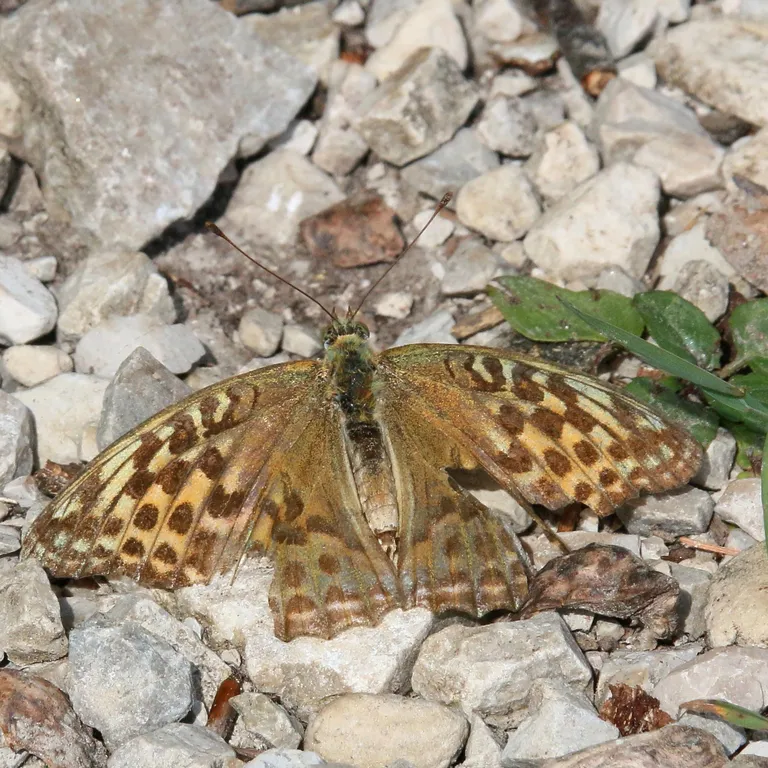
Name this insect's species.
Argynnis paphia
